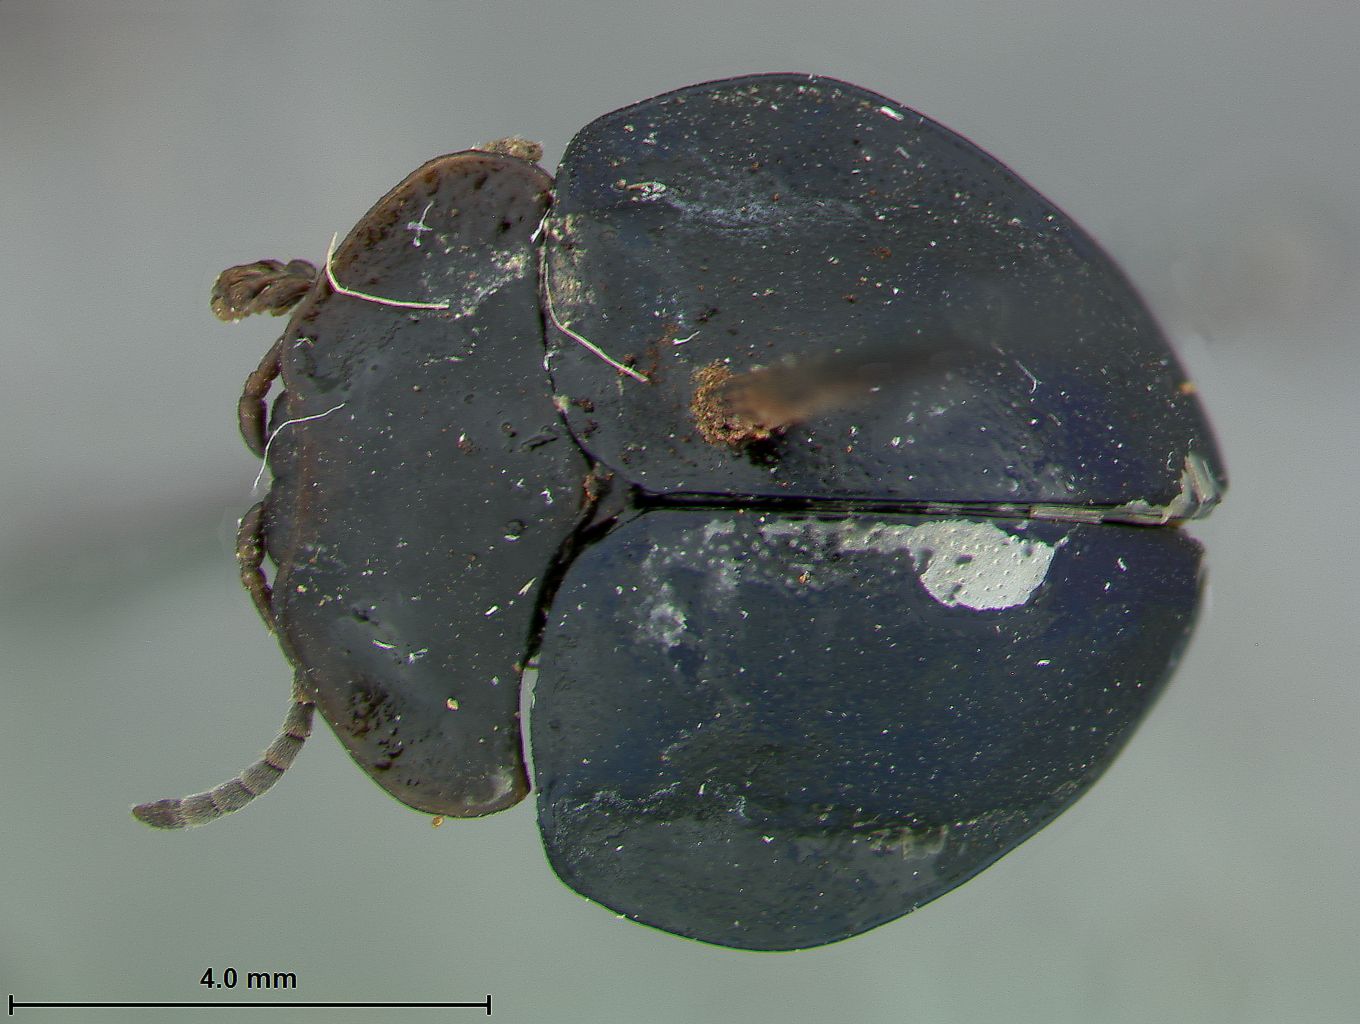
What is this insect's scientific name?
Stoiba nigricans
